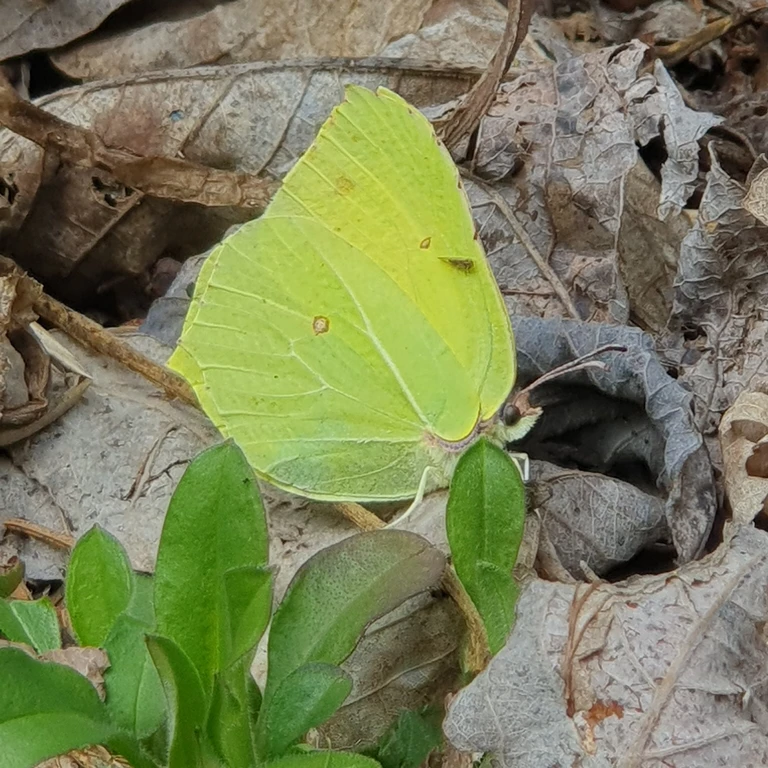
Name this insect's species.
Gonepteryx rhamni
